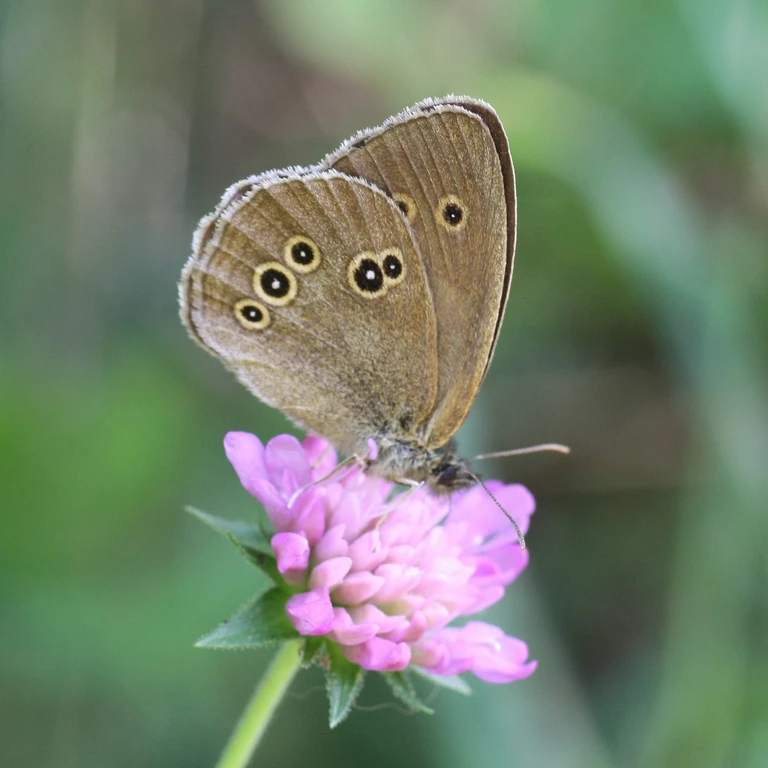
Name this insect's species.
Aphantopus hyperantus
